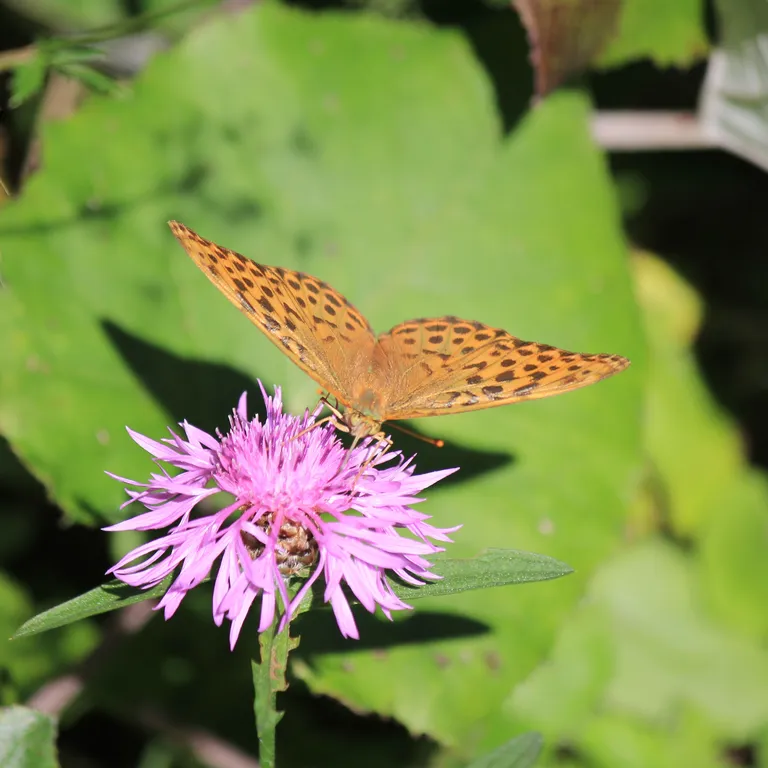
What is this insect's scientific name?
Argynnis paphia
